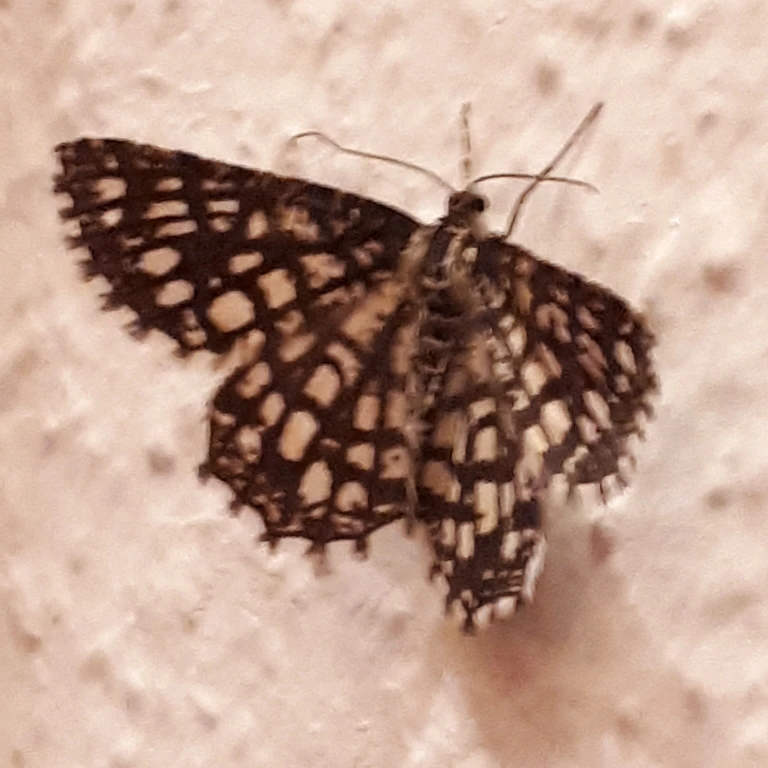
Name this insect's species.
Chiasmia clathrata
